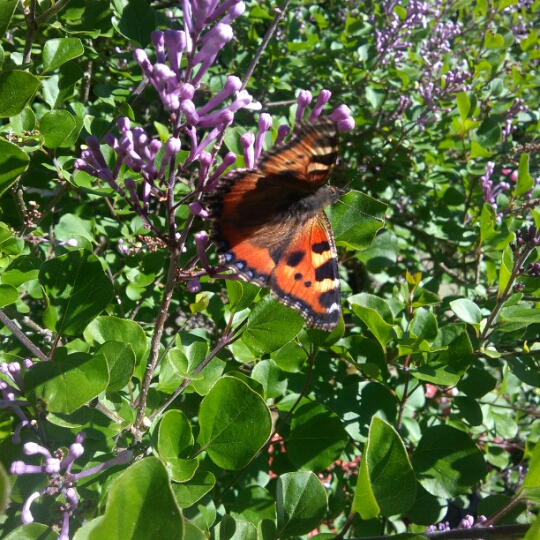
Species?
Aglais urticae
